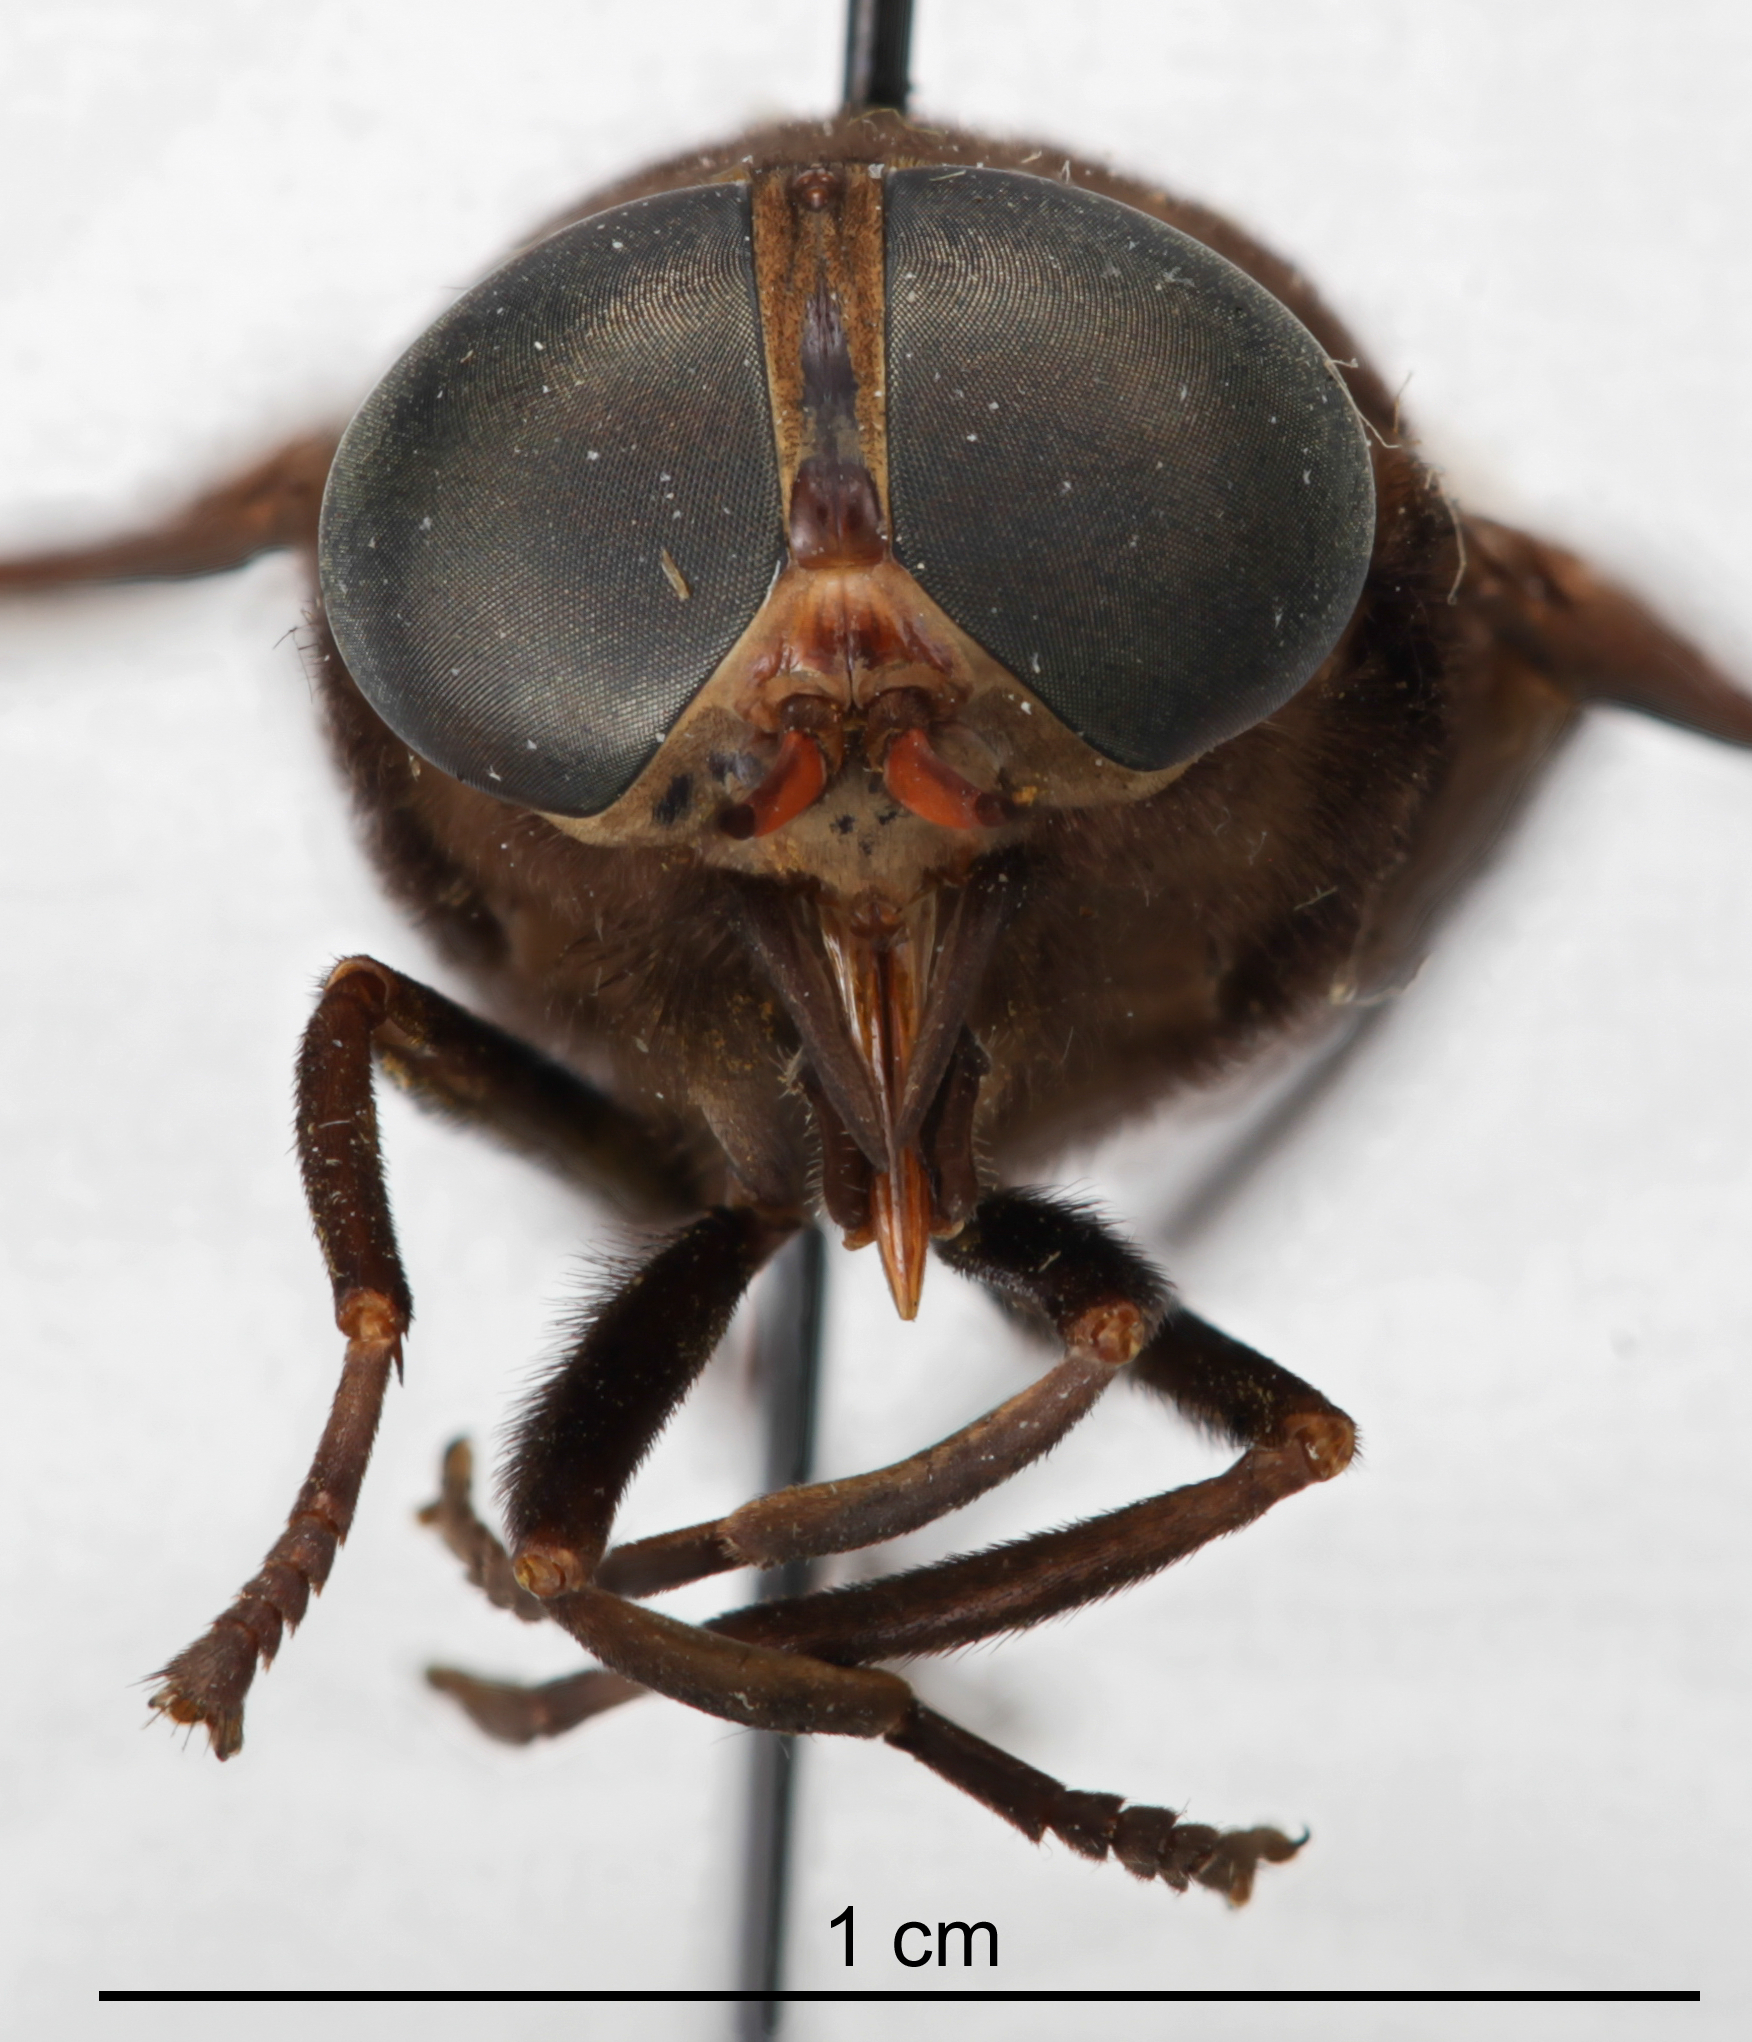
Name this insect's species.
Hybomitra cincta (also Megacyllene robiniae)
